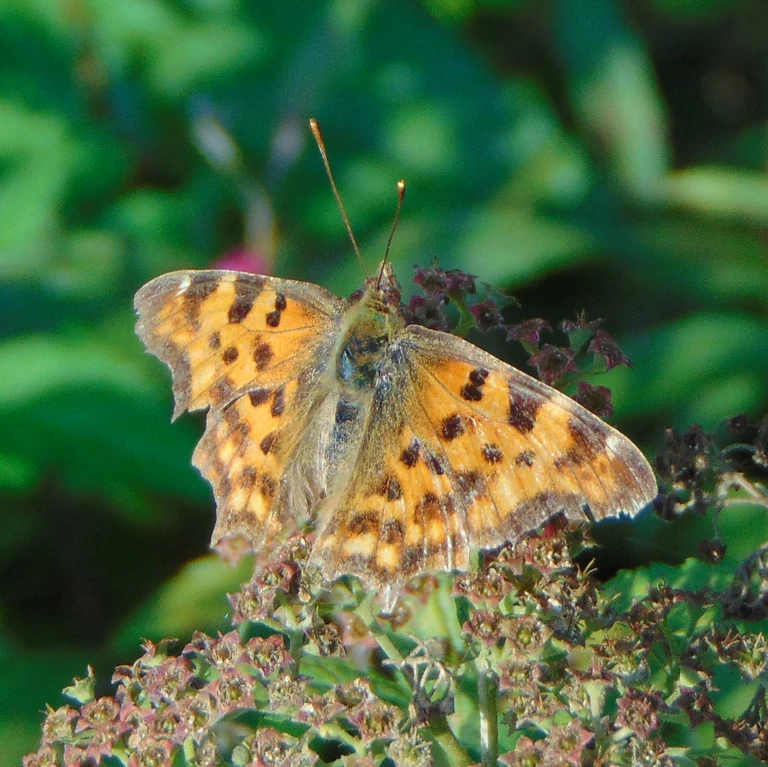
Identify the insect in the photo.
Polygonia c-album
